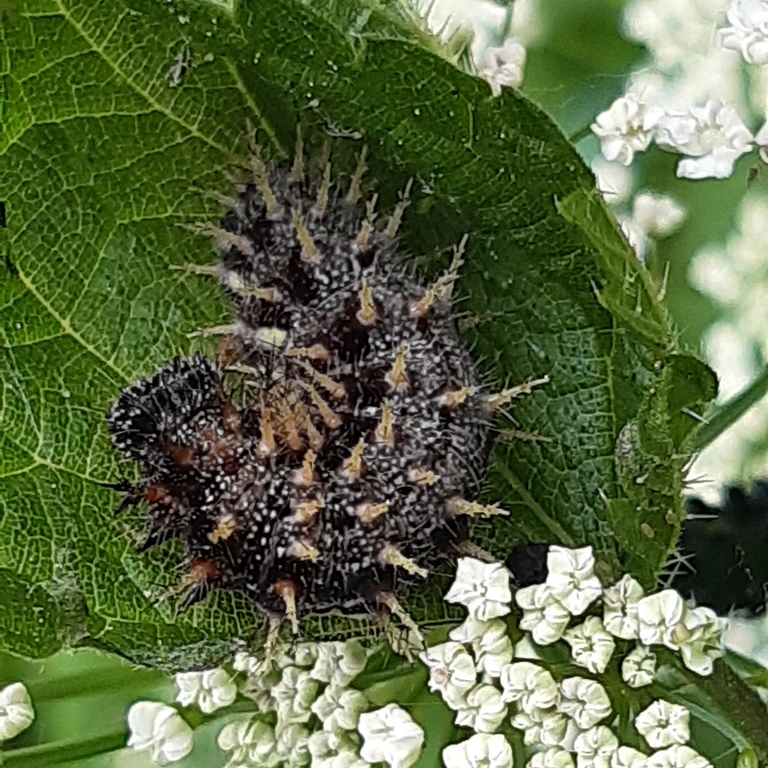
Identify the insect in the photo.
Vanessa atalanta
